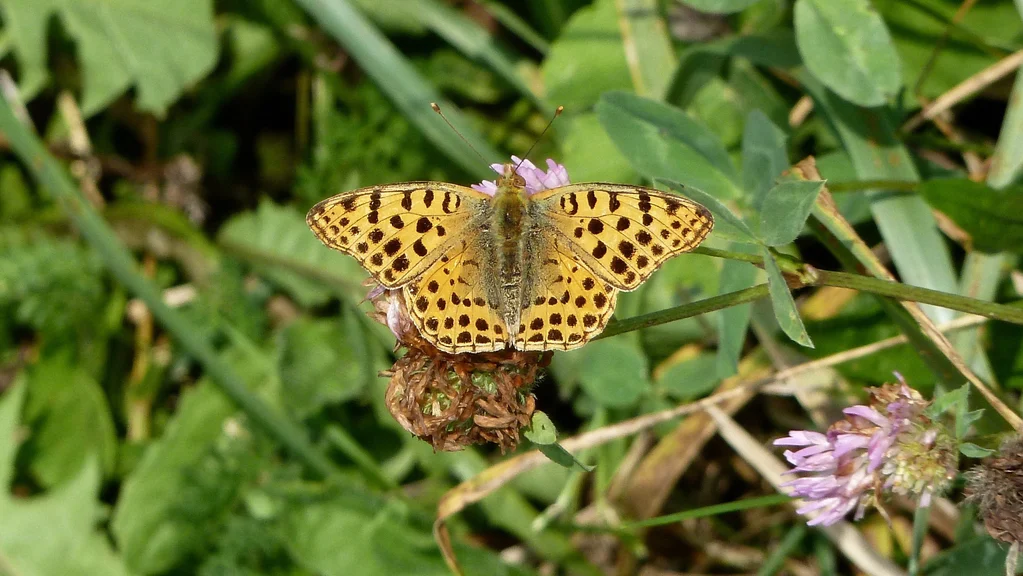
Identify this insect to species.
Issoria lathonia
